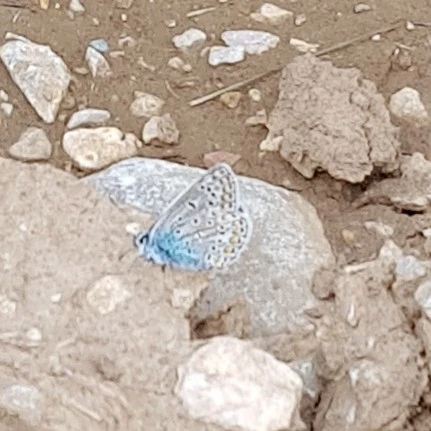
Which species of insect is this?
Polyommatus icarus
